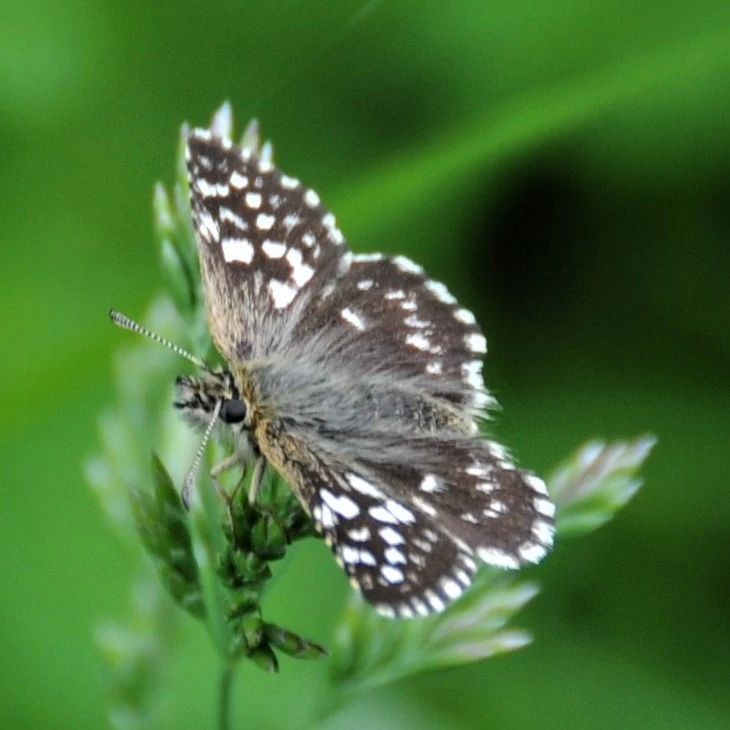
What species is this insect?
Pyrgus malvae
